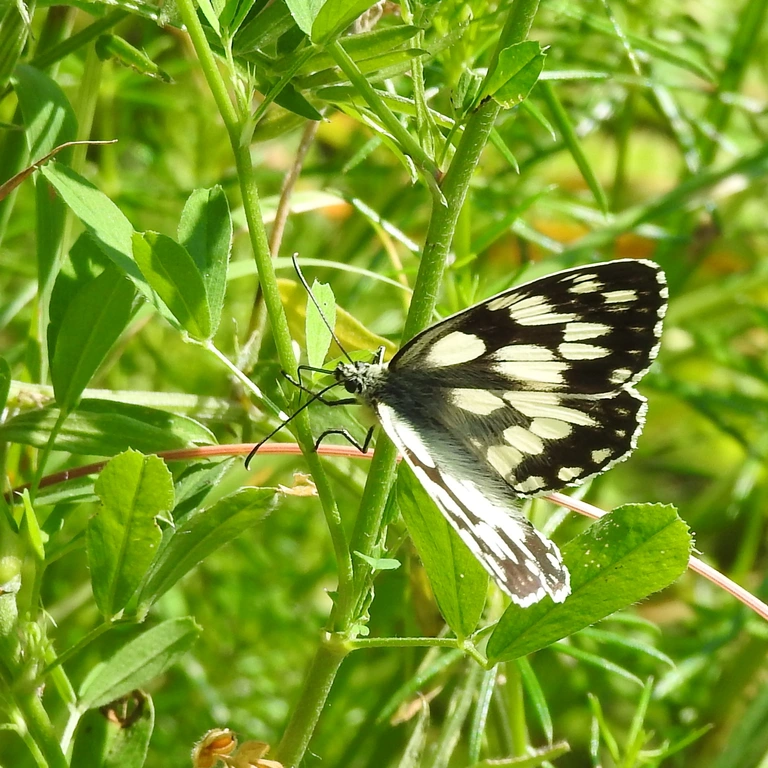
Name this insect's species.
Melanargia galathea
